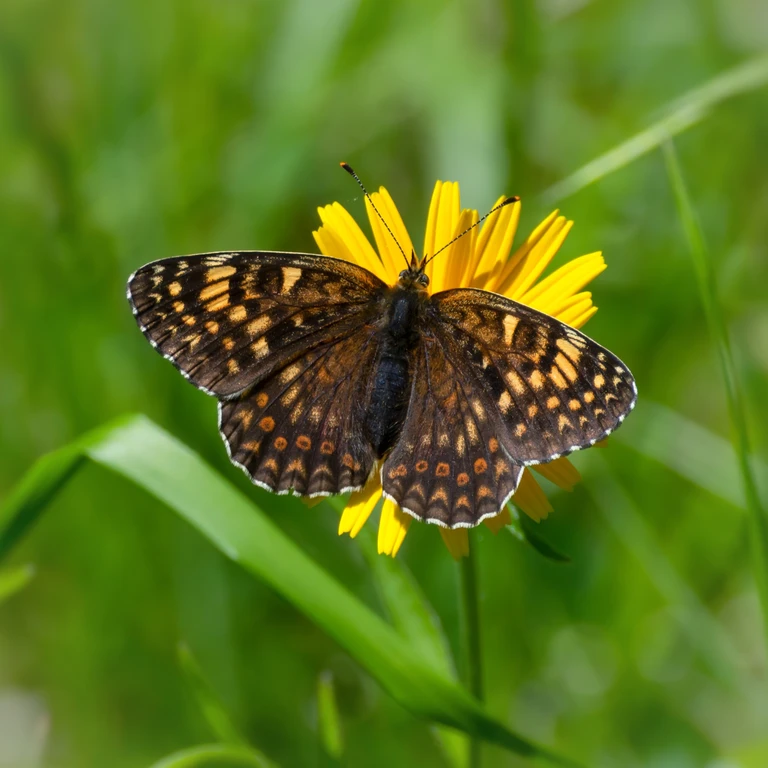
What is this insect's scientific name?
Melitaea phoebe
